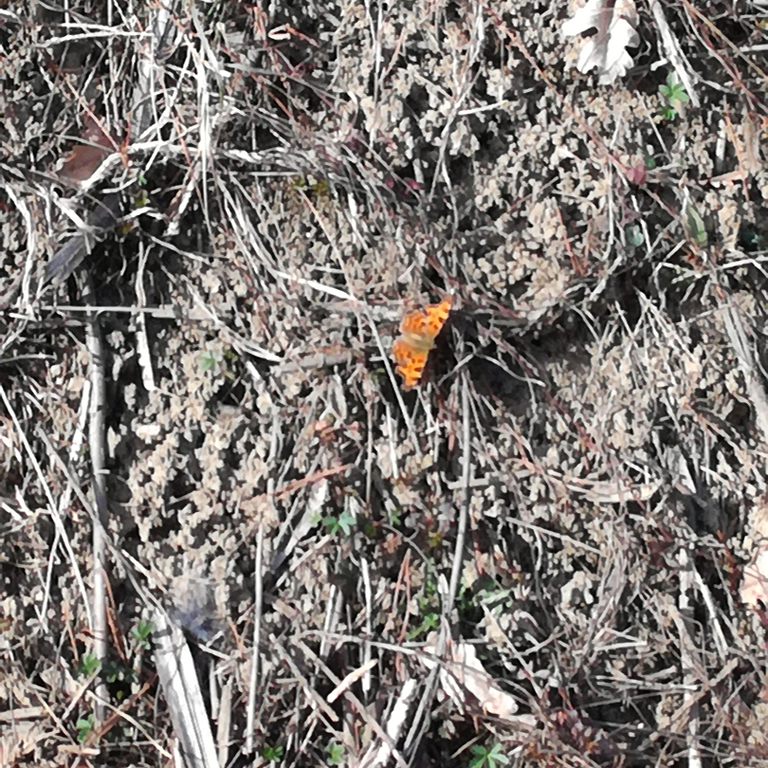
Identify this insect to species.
Polygonia c-album
